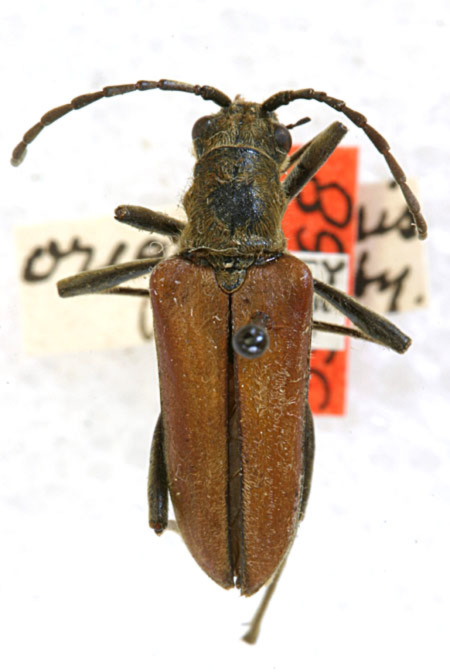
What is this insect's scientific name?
Stenocorus vestitus (also Stenocorus oregonensis)
